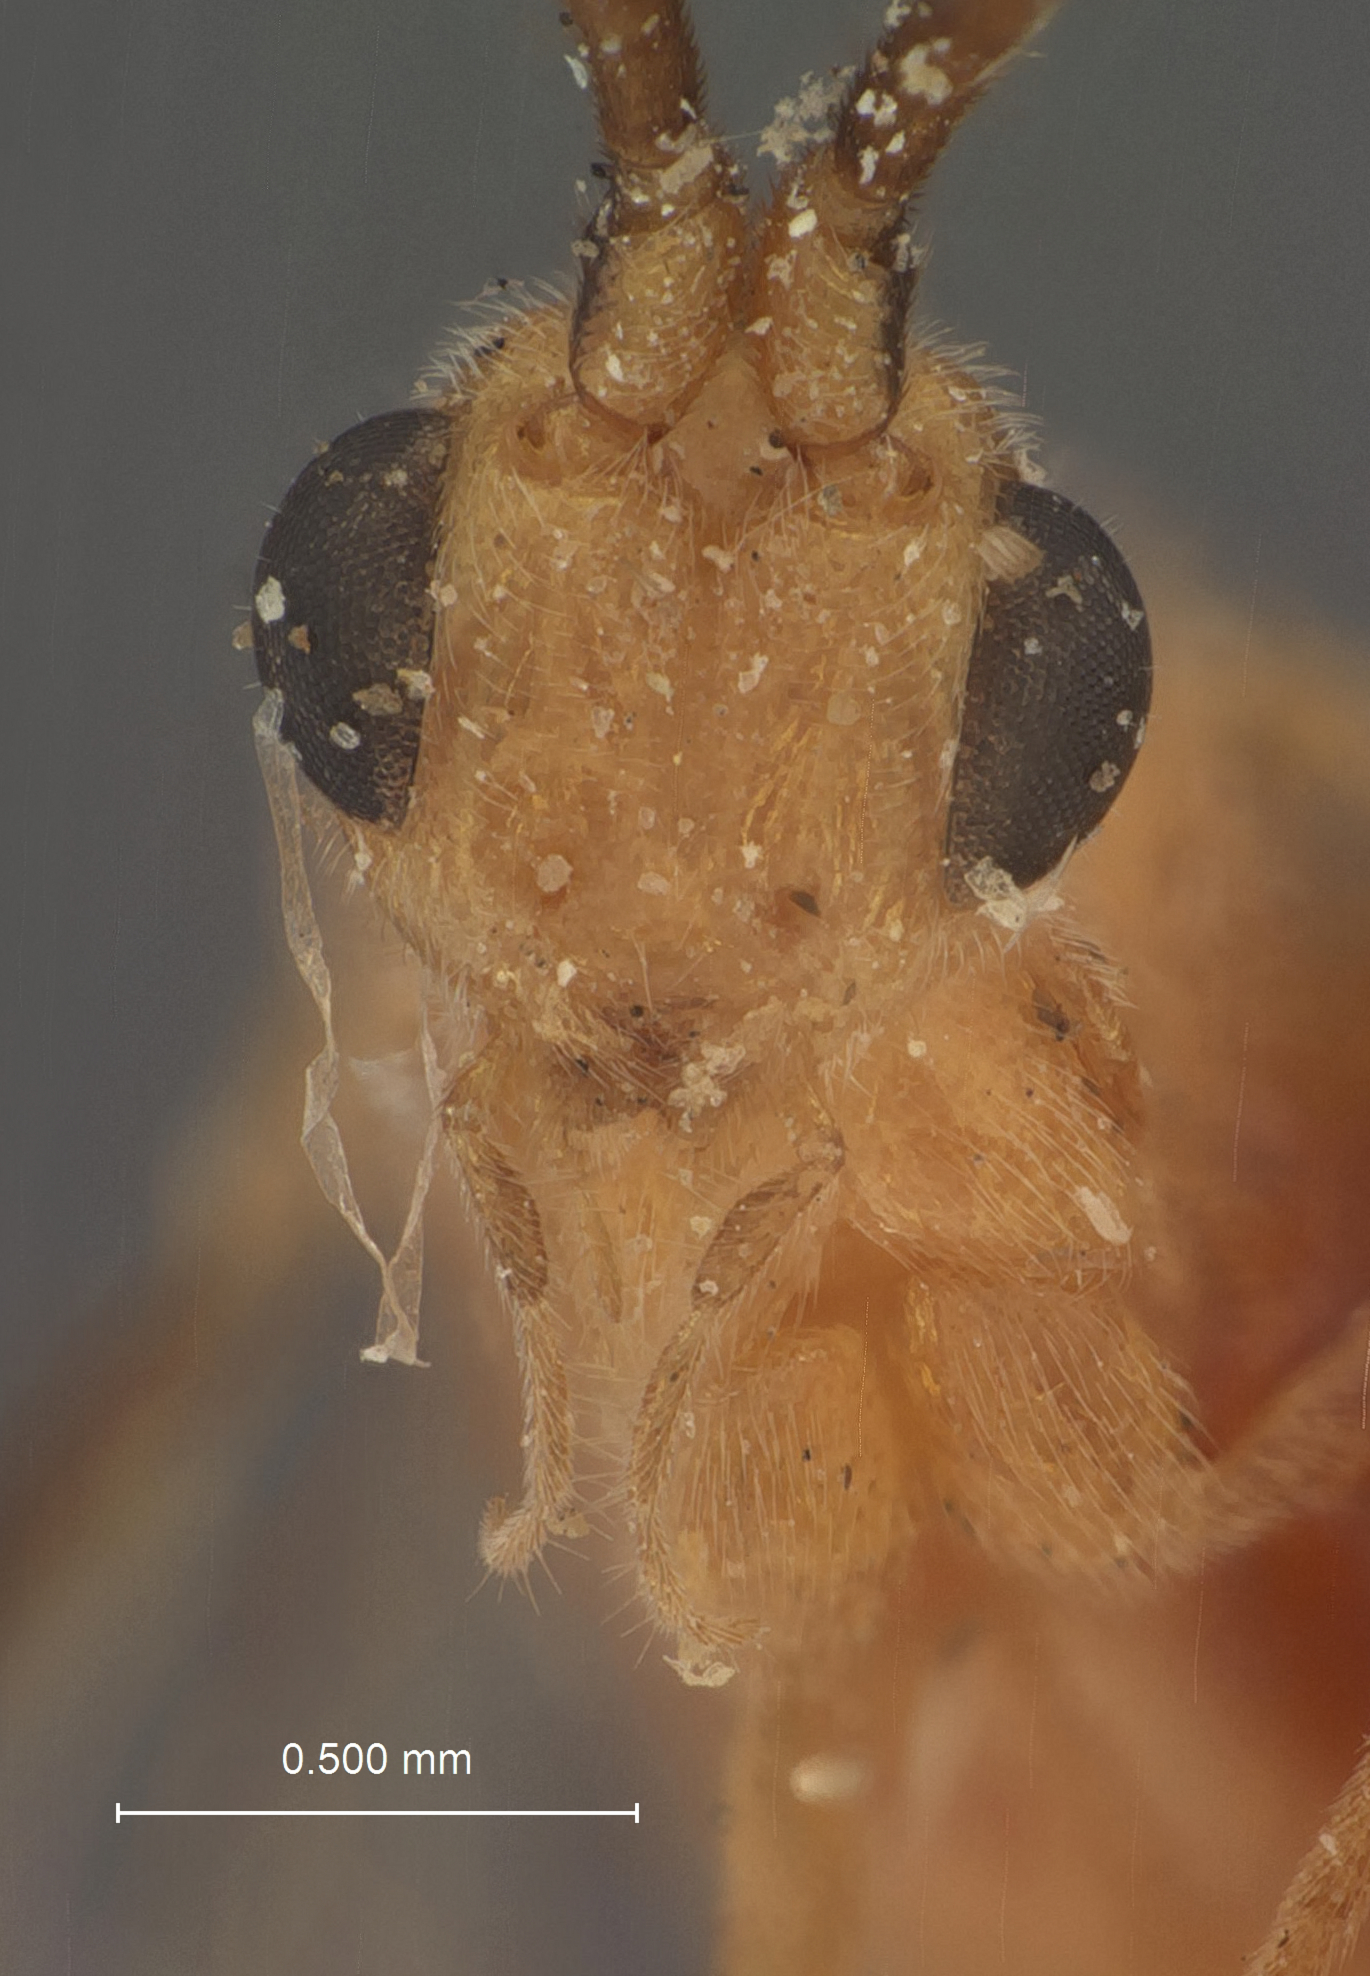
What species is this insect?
Orgilus gossypii
